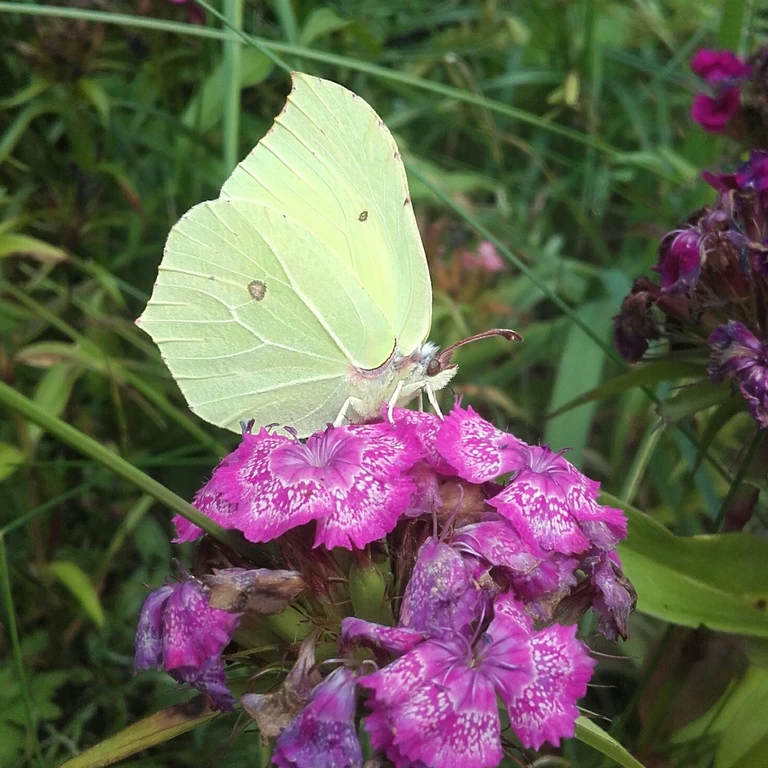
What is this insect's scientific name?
Gonepteryx rhamni
